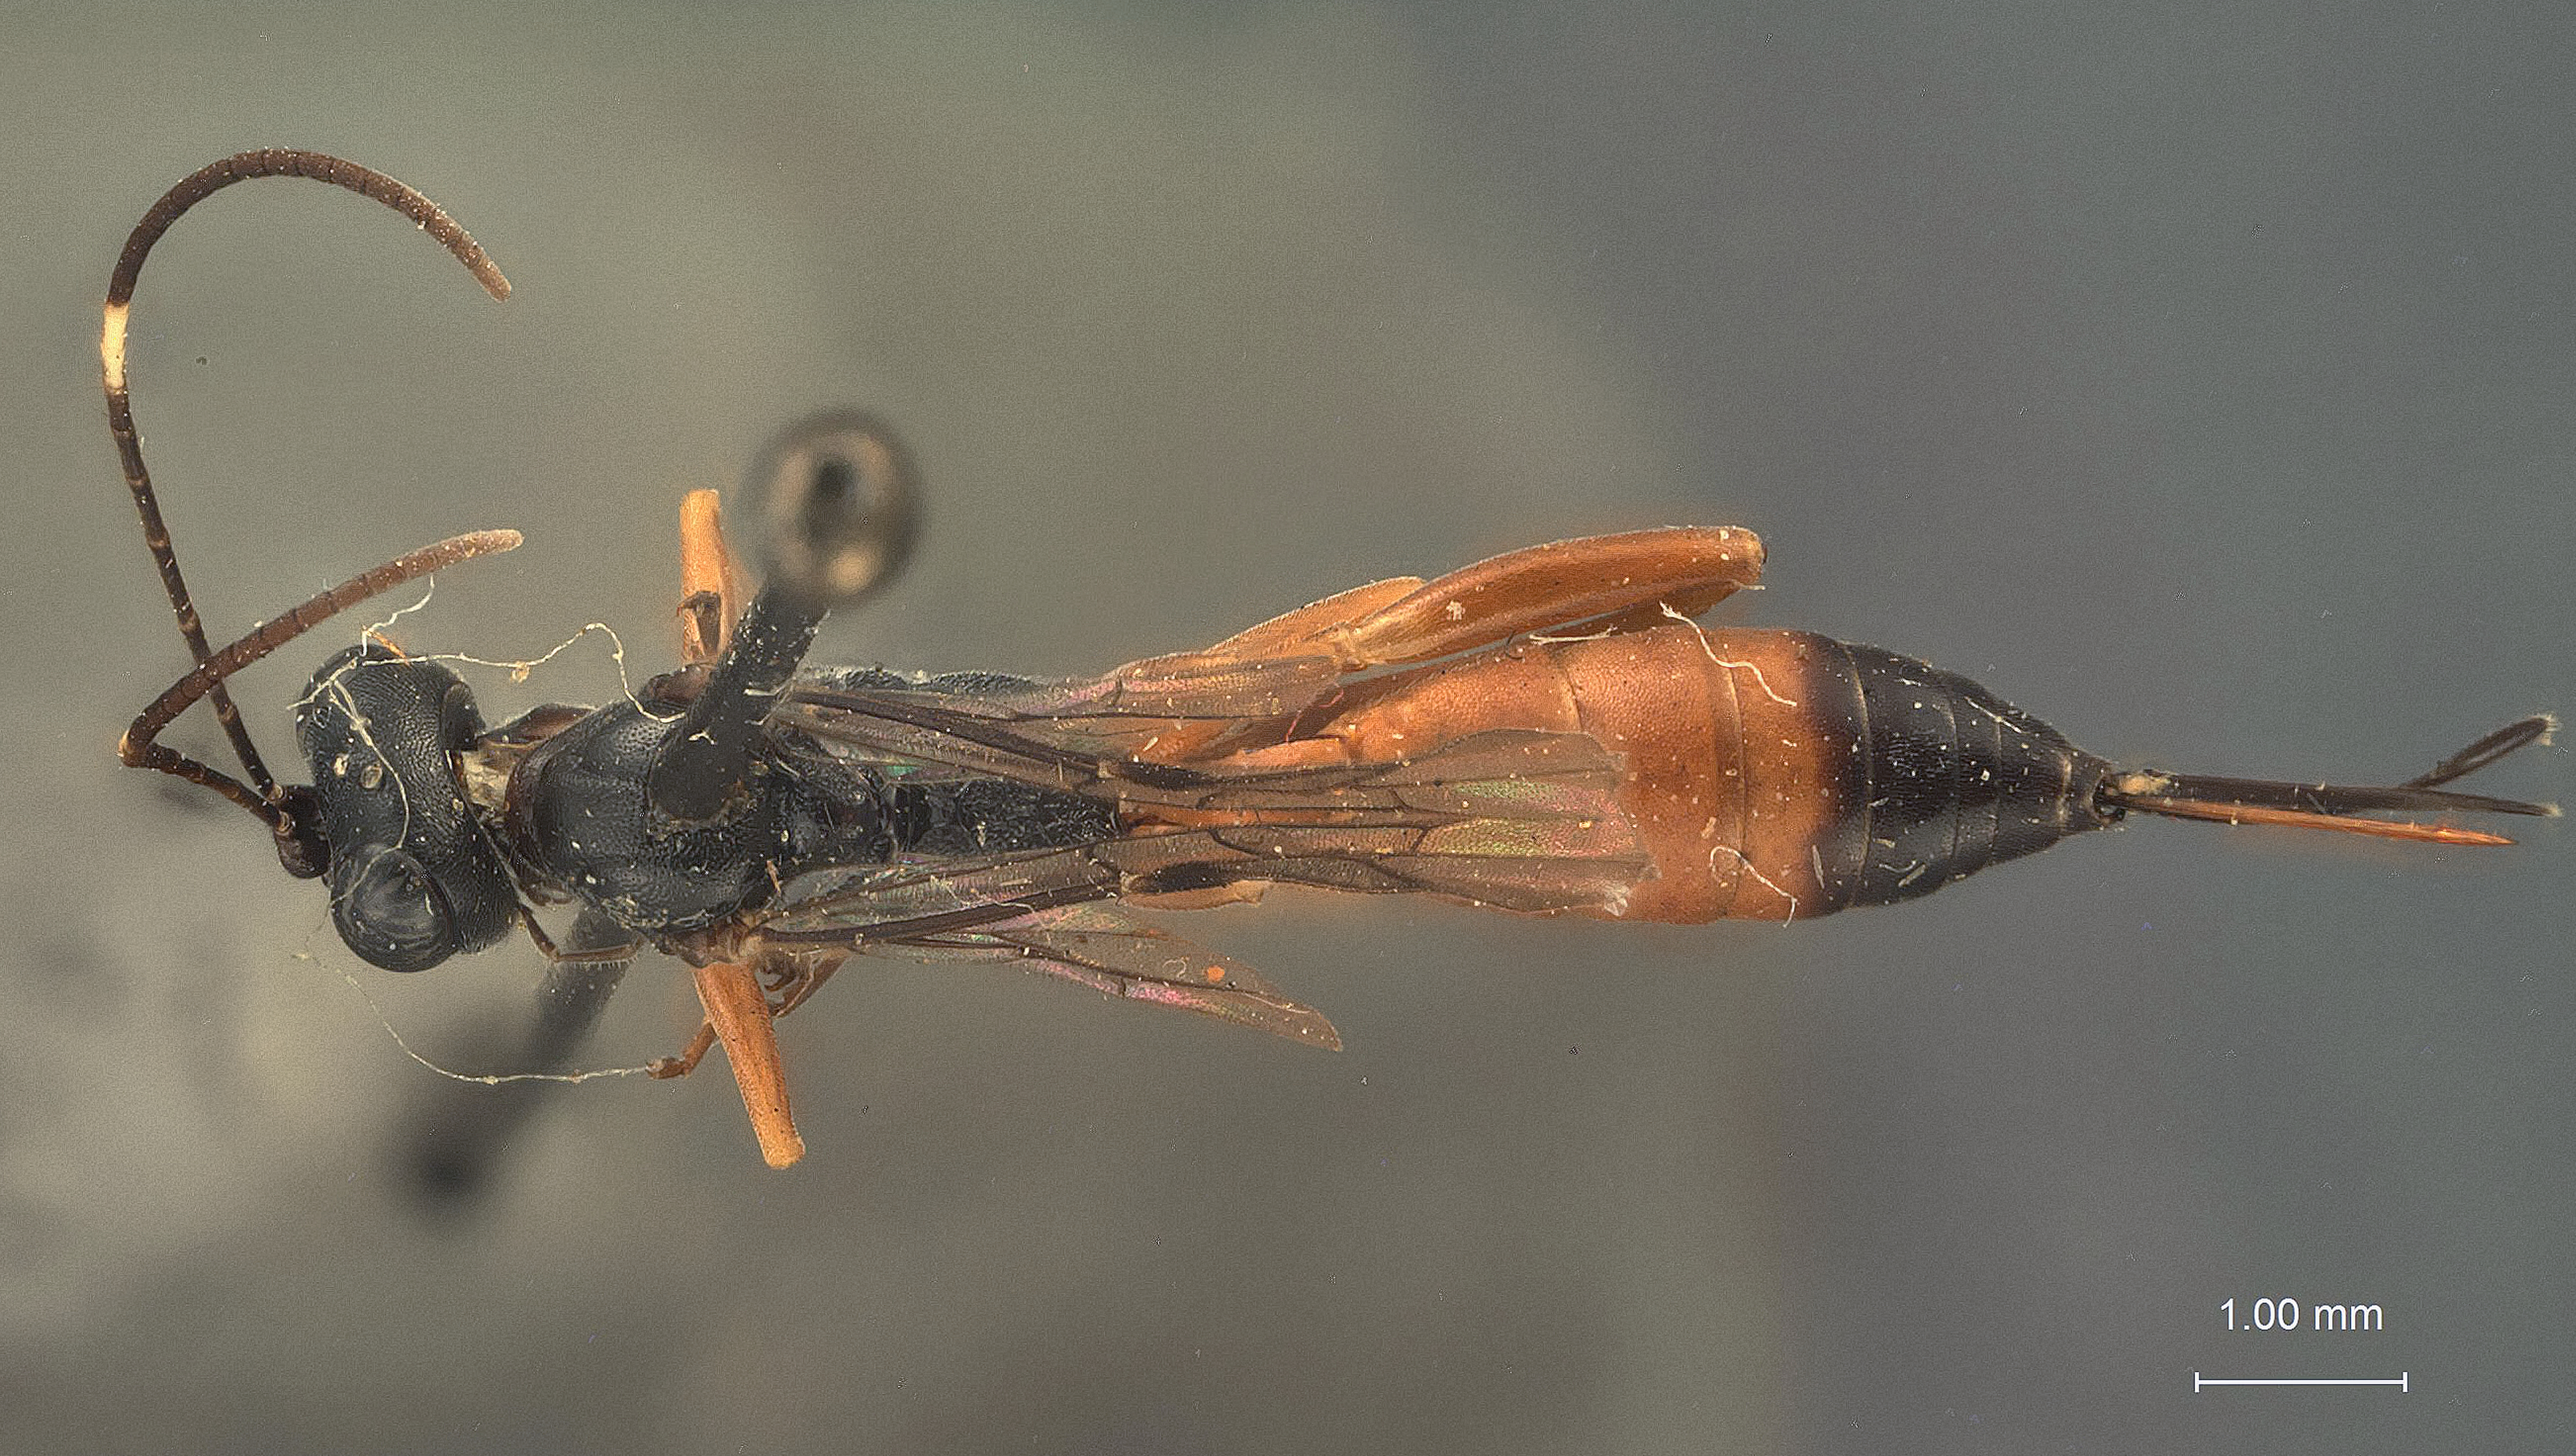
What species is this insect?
Caenocryptus newcomeri
